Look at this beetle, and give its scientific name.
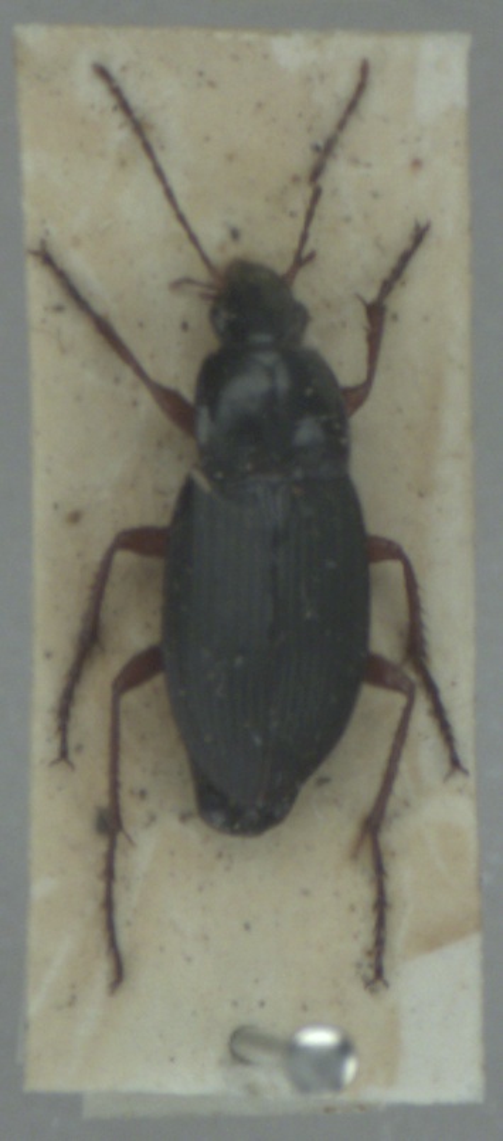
Calathus fuscipes
